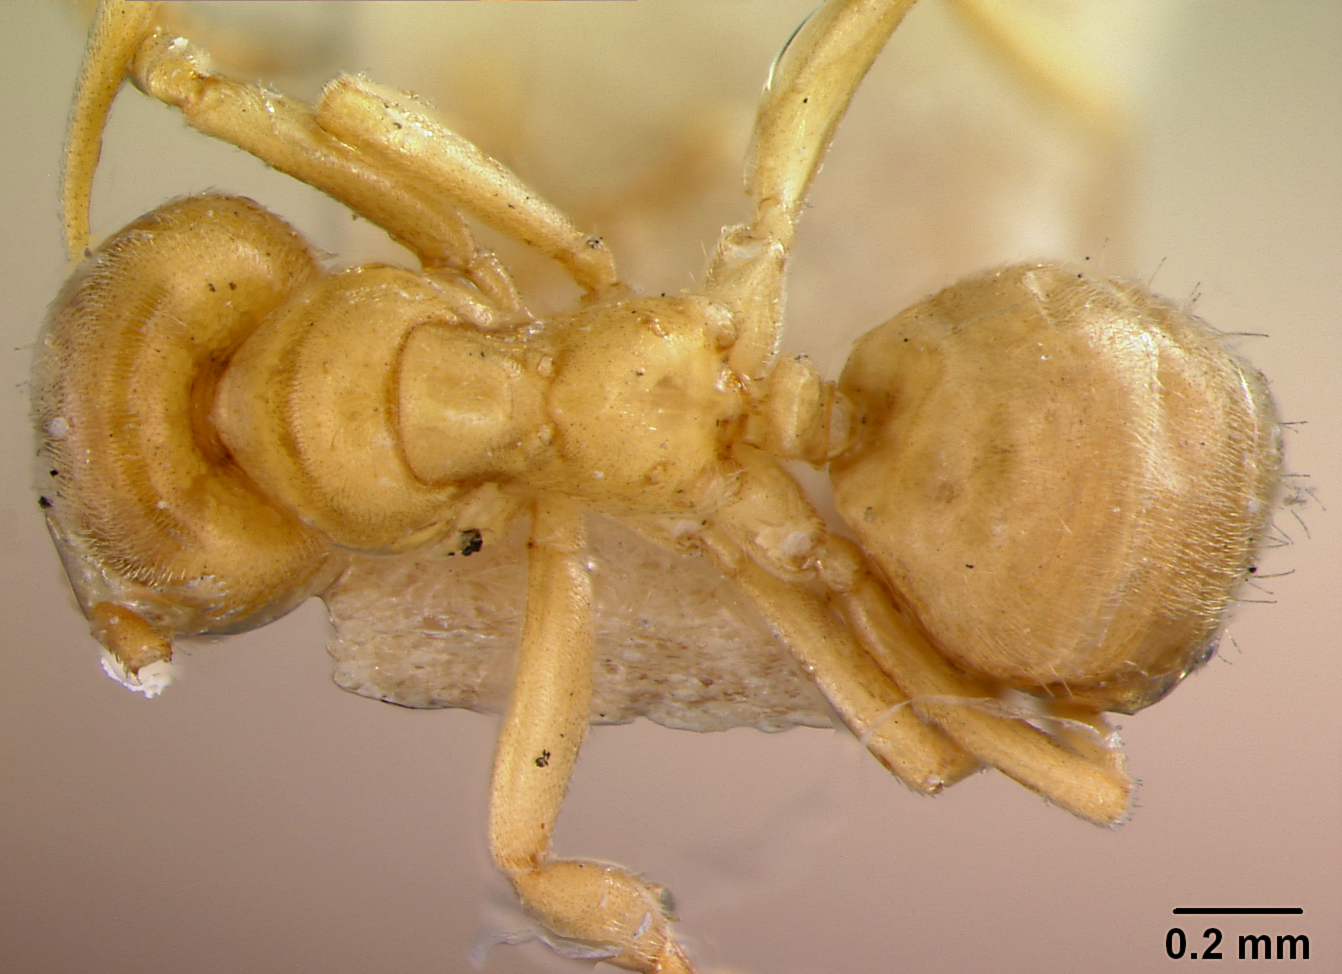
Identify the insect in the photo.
Lasius brevicornis
